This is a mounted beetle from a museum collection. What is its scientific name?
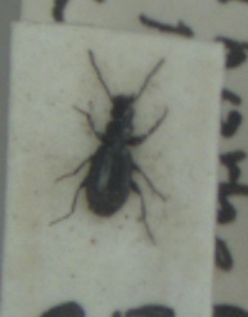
Microlestes maurus
